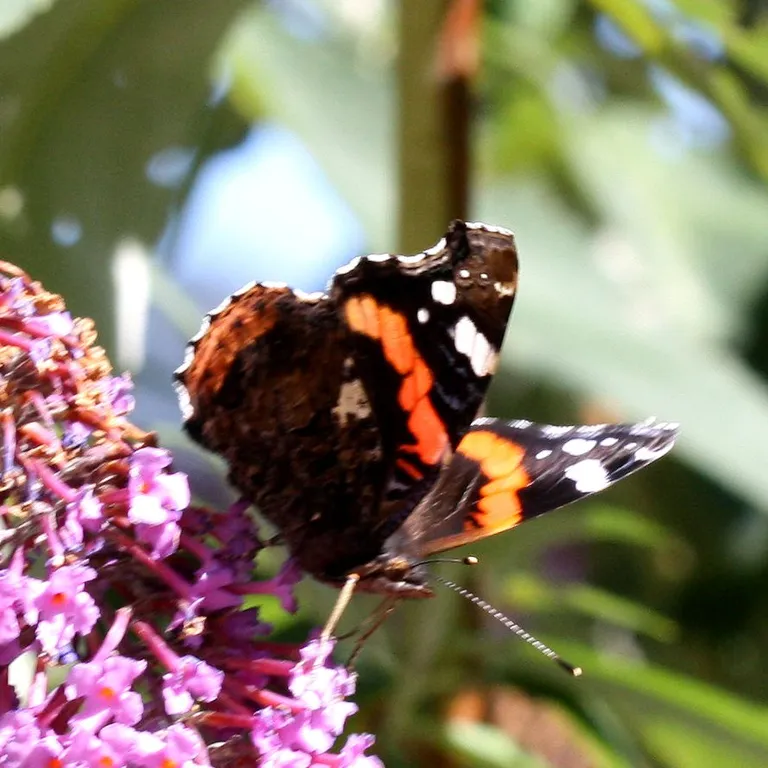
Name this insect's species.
Vanessa atalanta
